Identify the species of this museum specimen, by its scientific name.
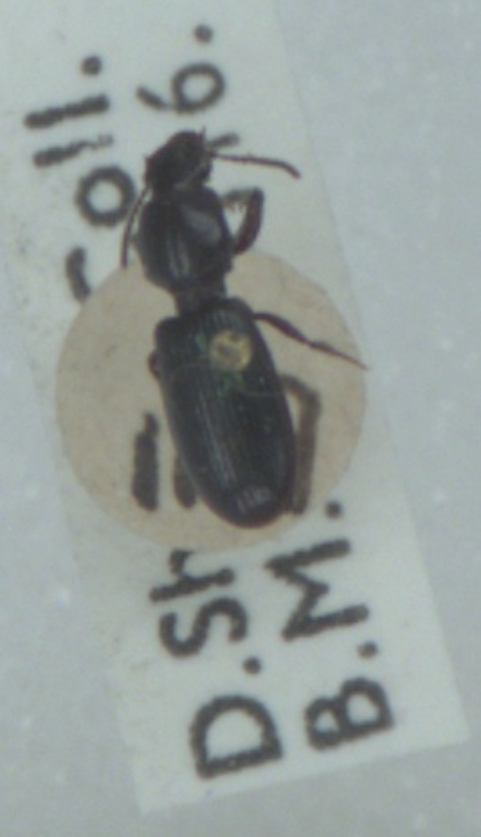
Clivina fossor
